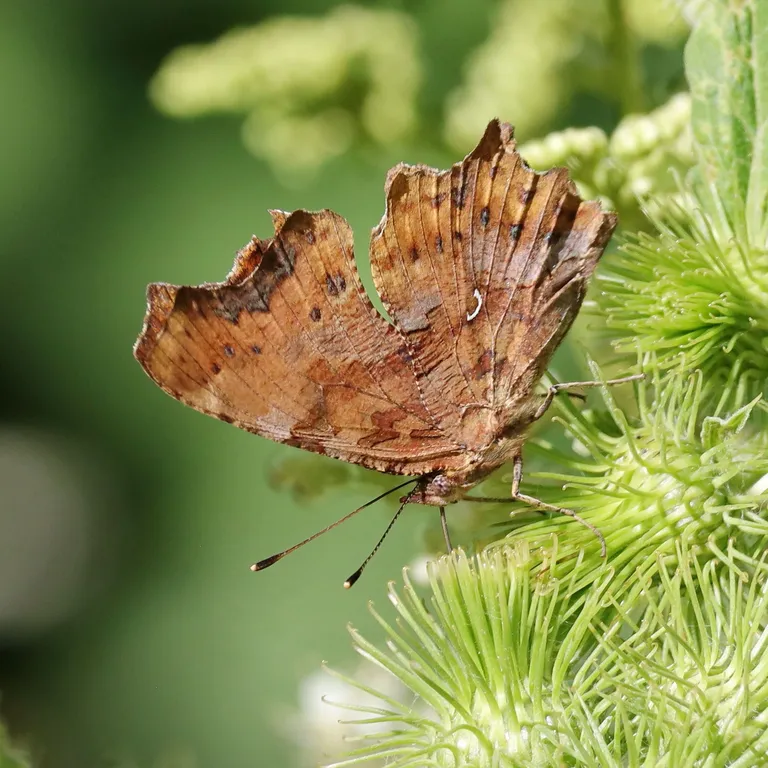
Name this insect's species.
Polygonia c-album
